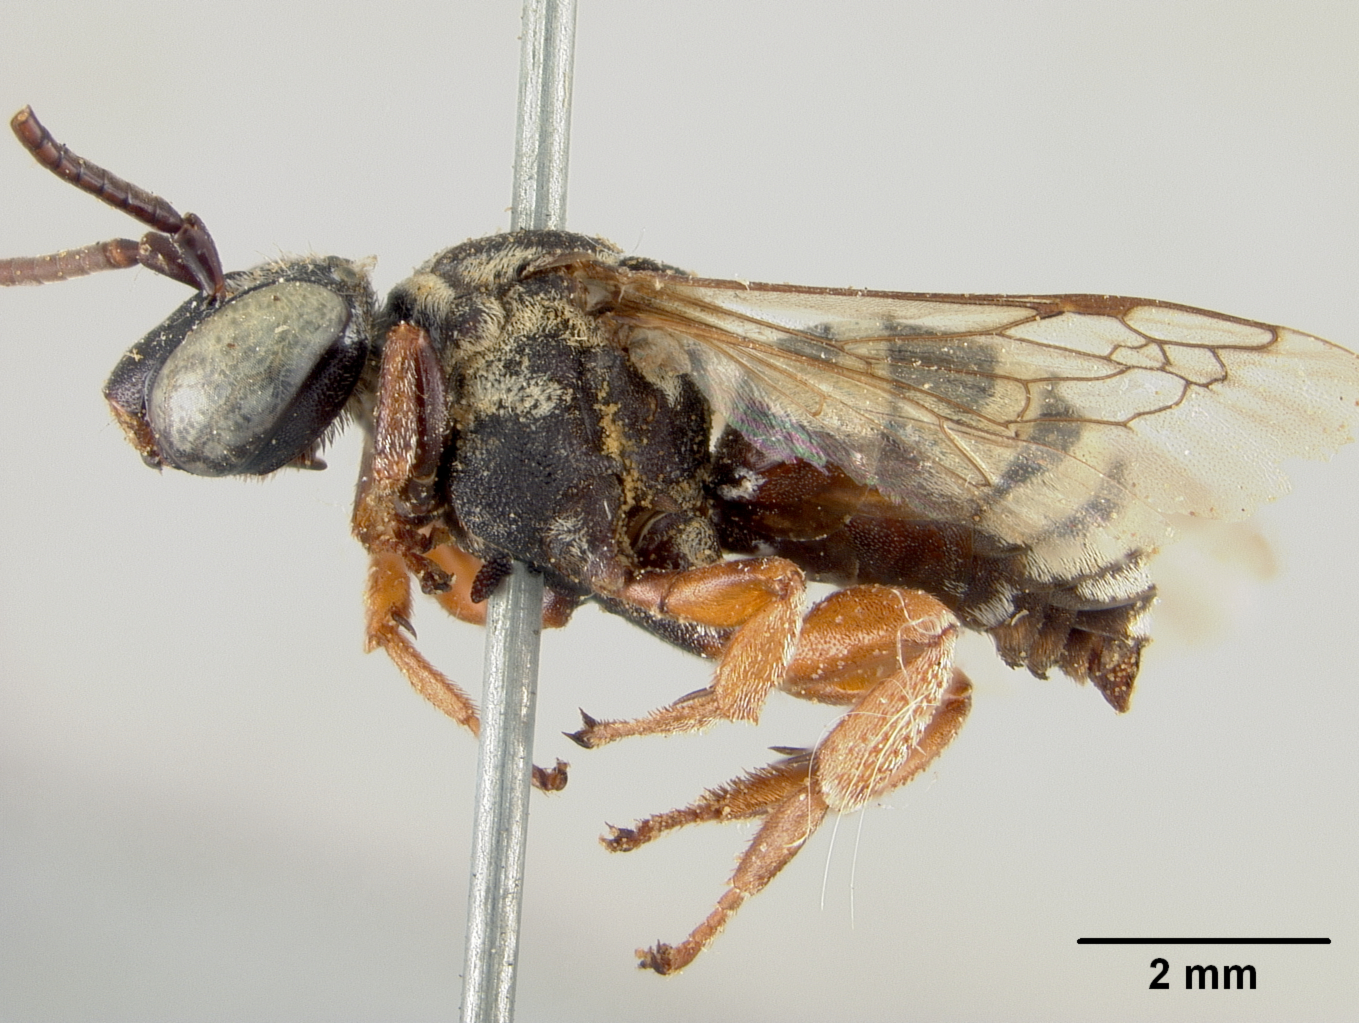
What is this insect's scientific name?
Triepeolus helianthi
